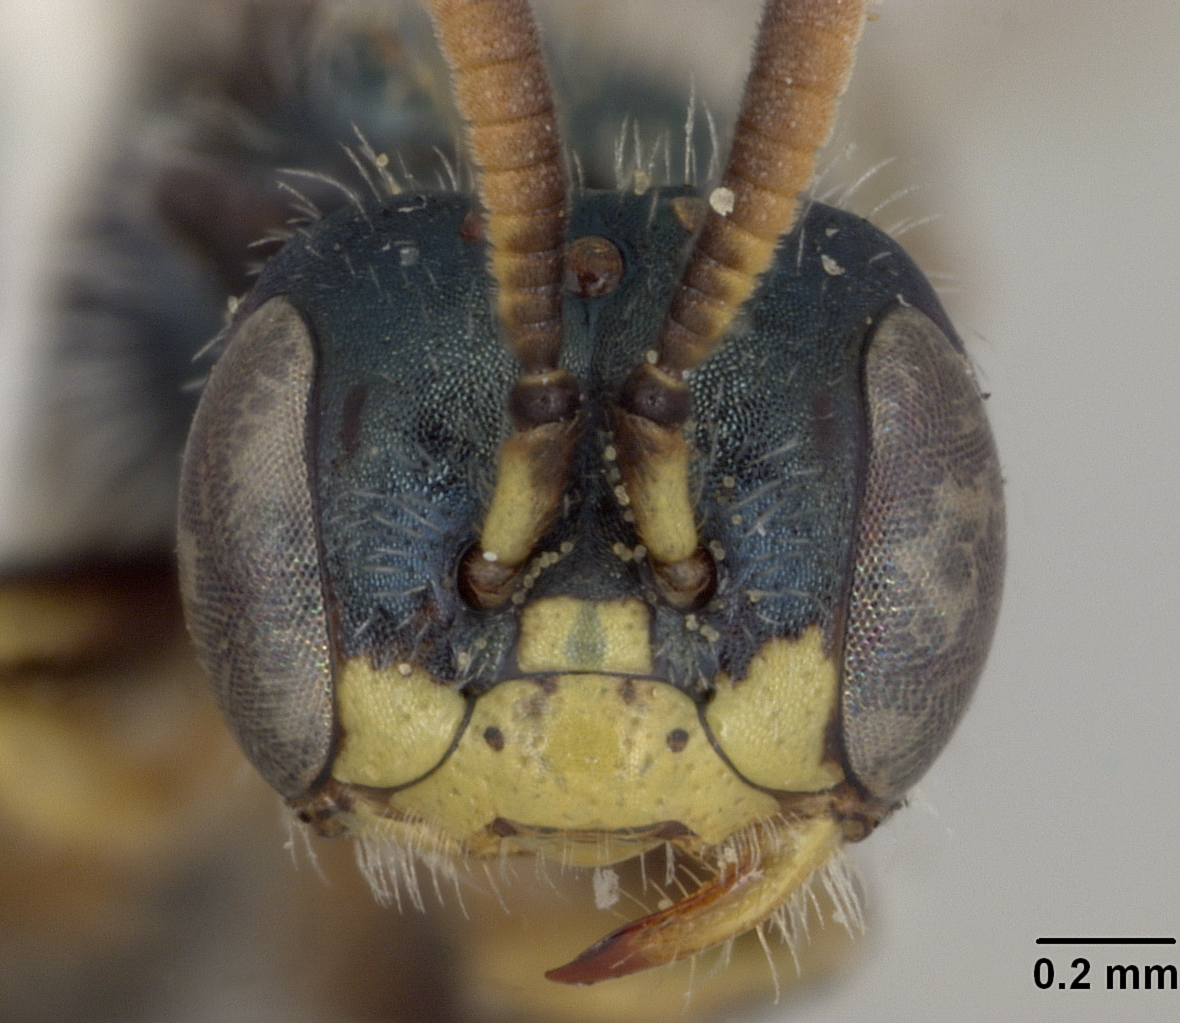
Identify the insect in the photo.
Perdita krombeini
